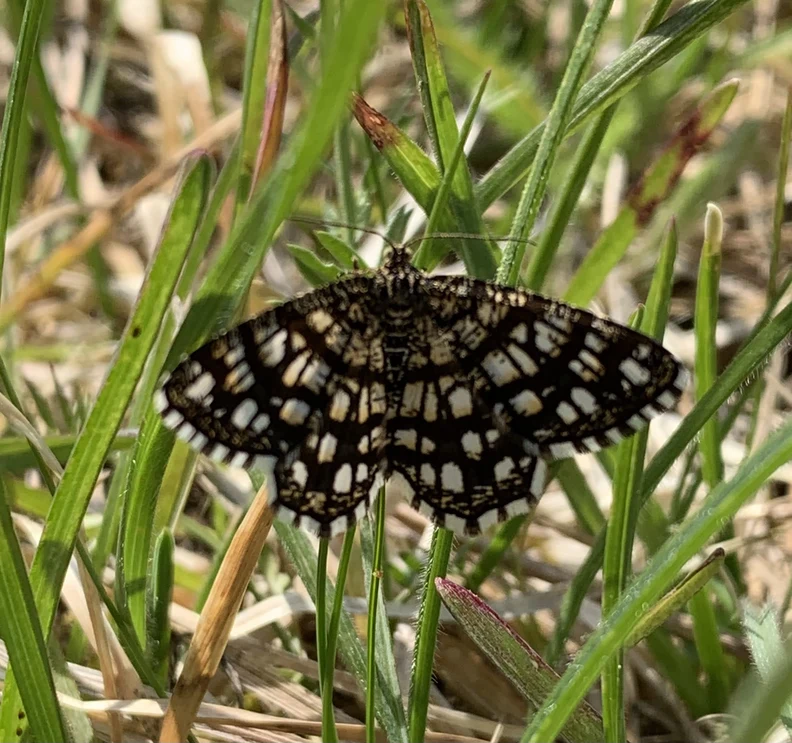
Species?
Chiasmia clathrata
